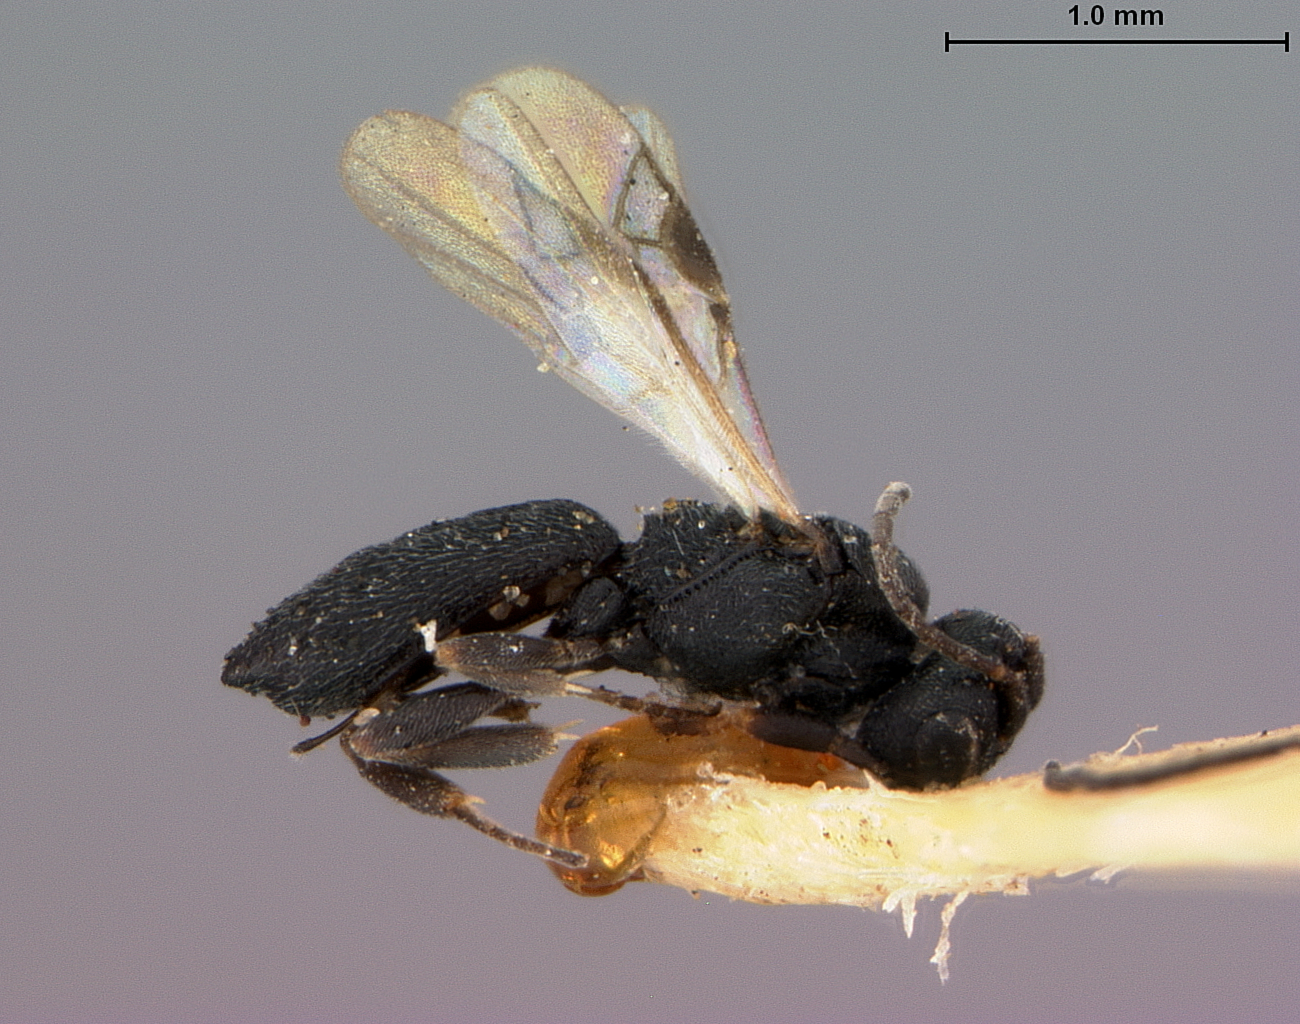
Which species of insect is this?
Chelonus tuberculatus
